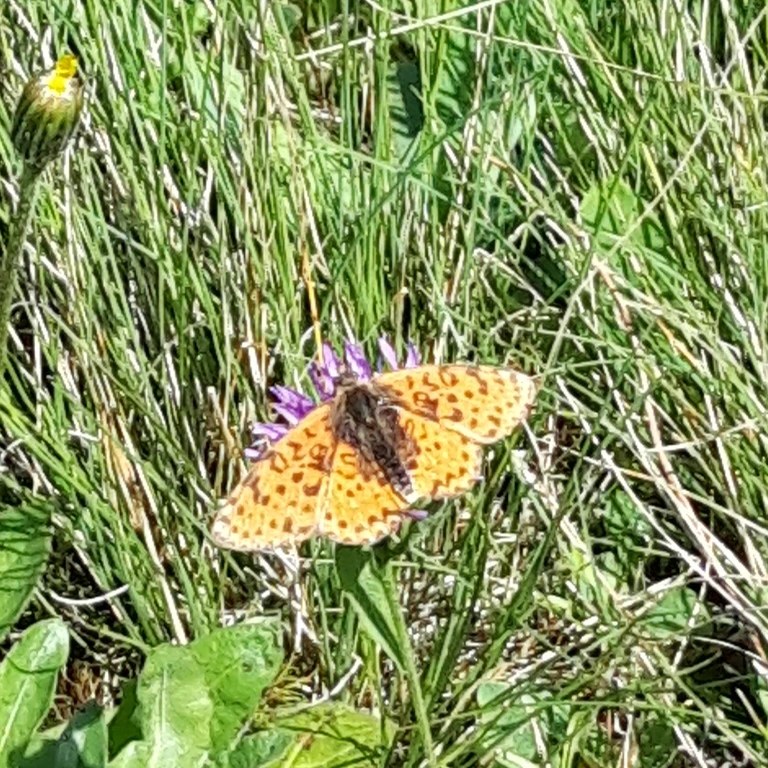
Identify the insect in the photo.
Melitaea didyma
